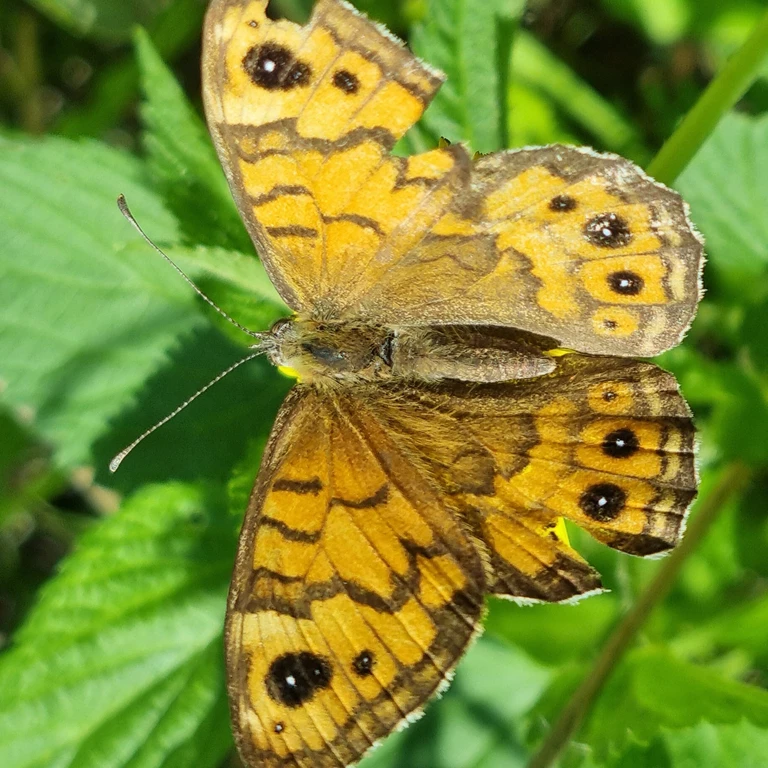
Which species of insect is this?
Lasiommata megera (also Pararge megera)
